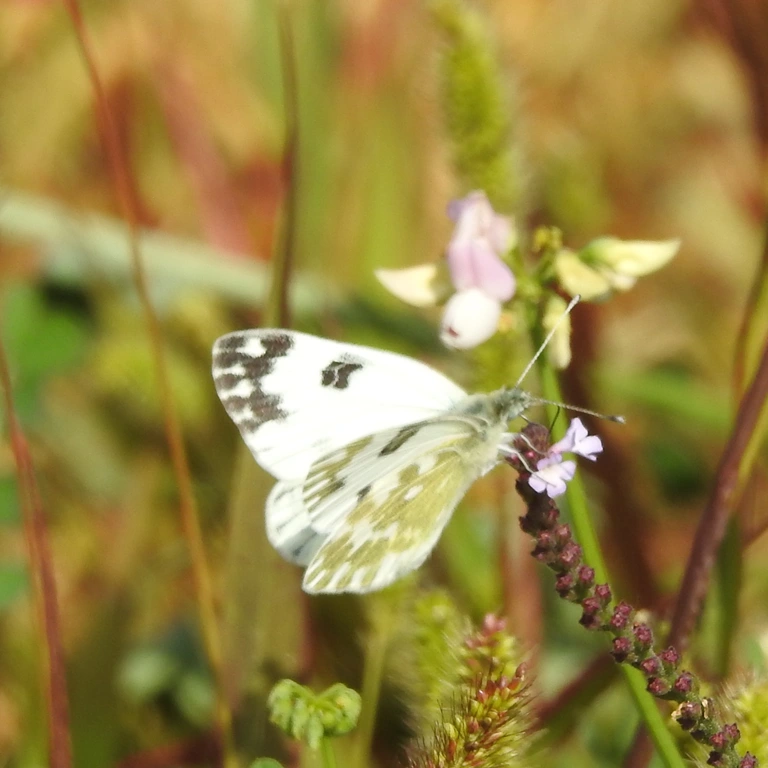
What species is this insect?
Pontia edusa
